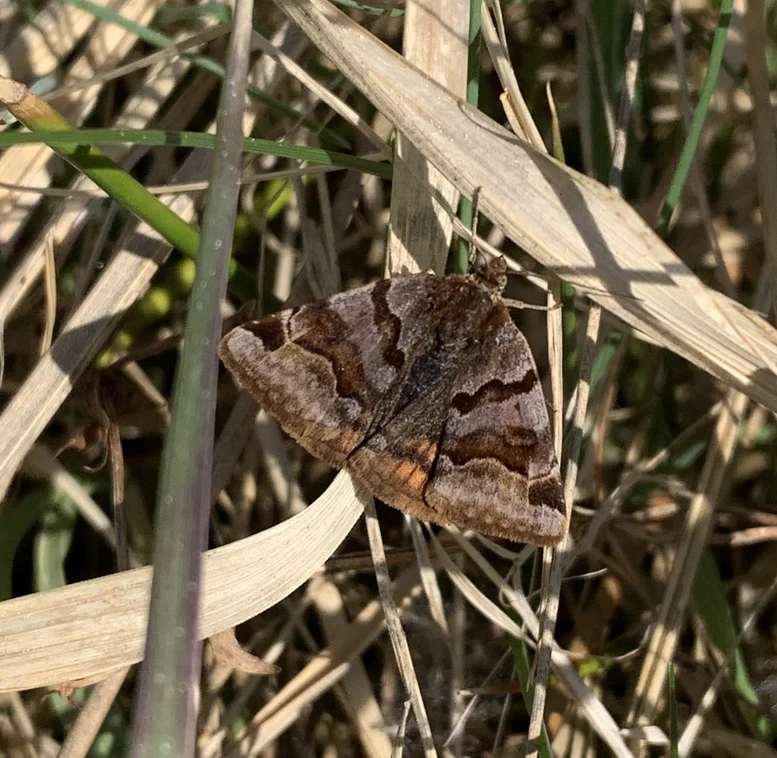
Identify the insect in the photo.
Euclidia glyphica
